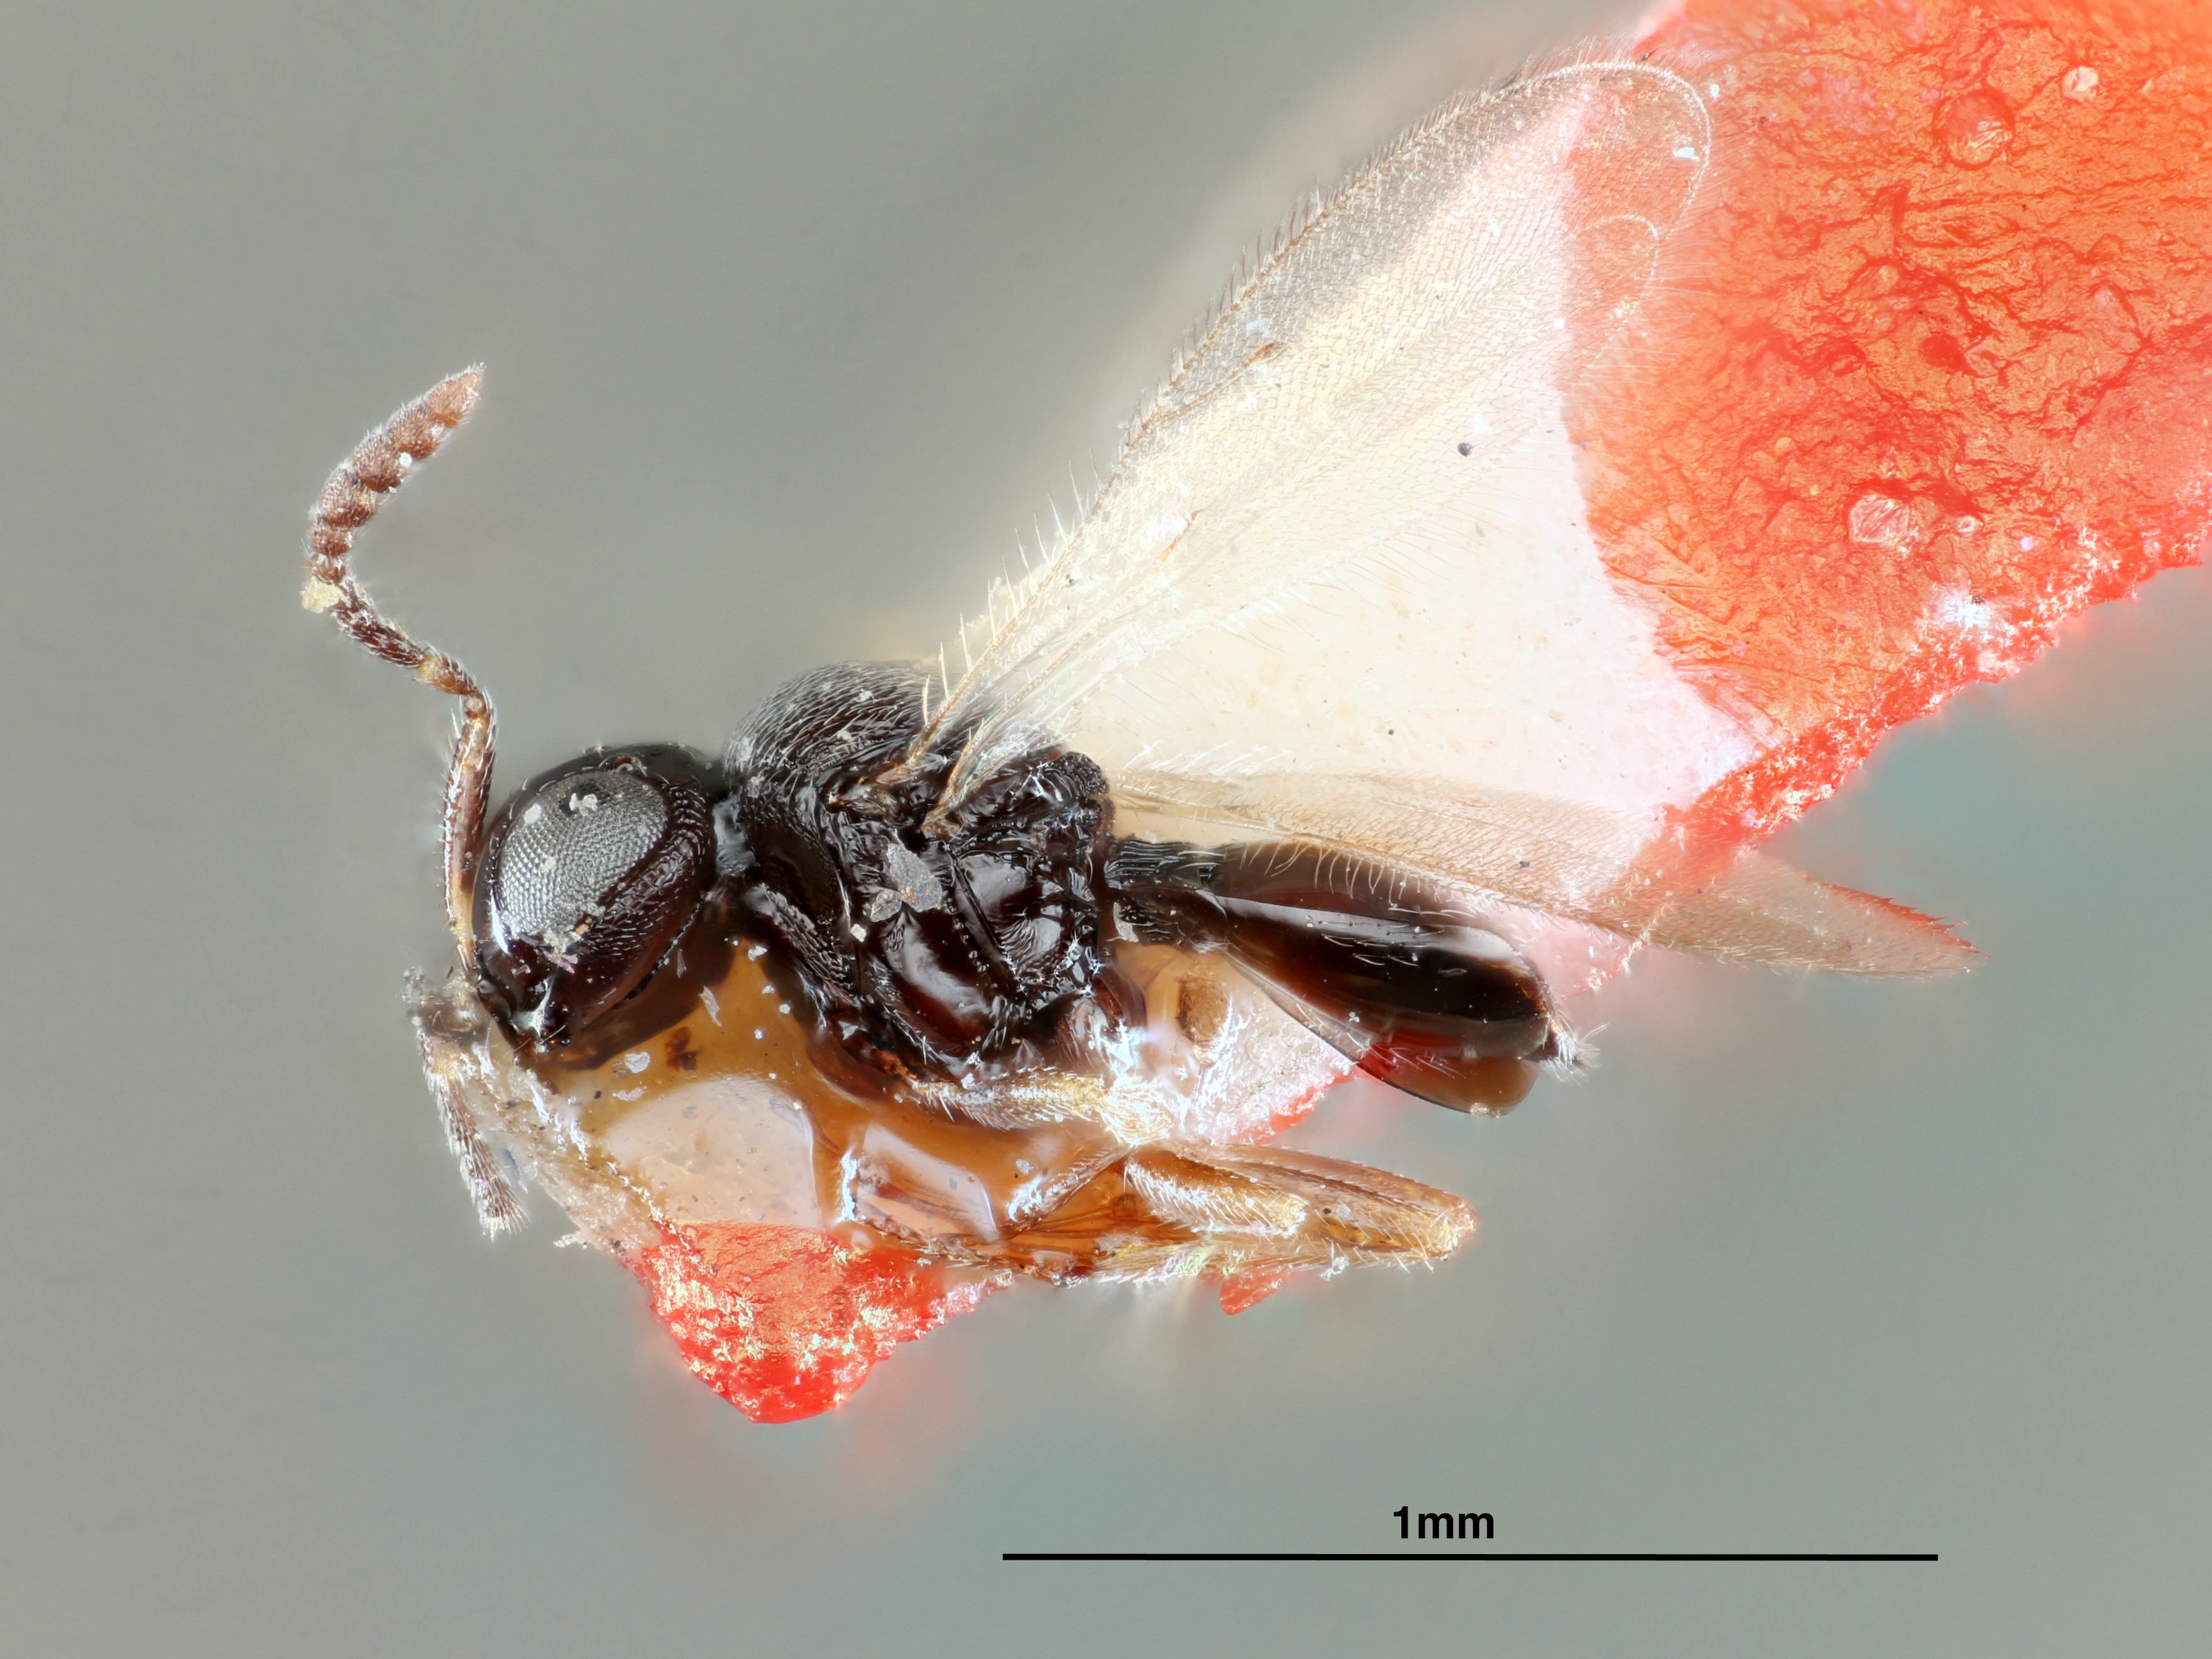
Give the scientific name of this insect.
Telenomus dimmocki
